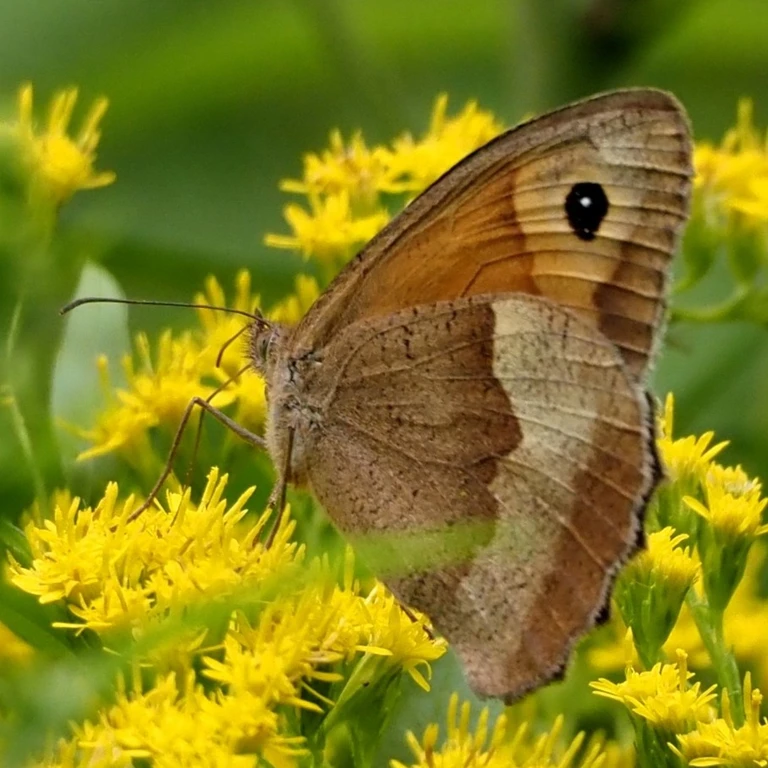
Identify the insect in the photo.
Maniola jurtina
